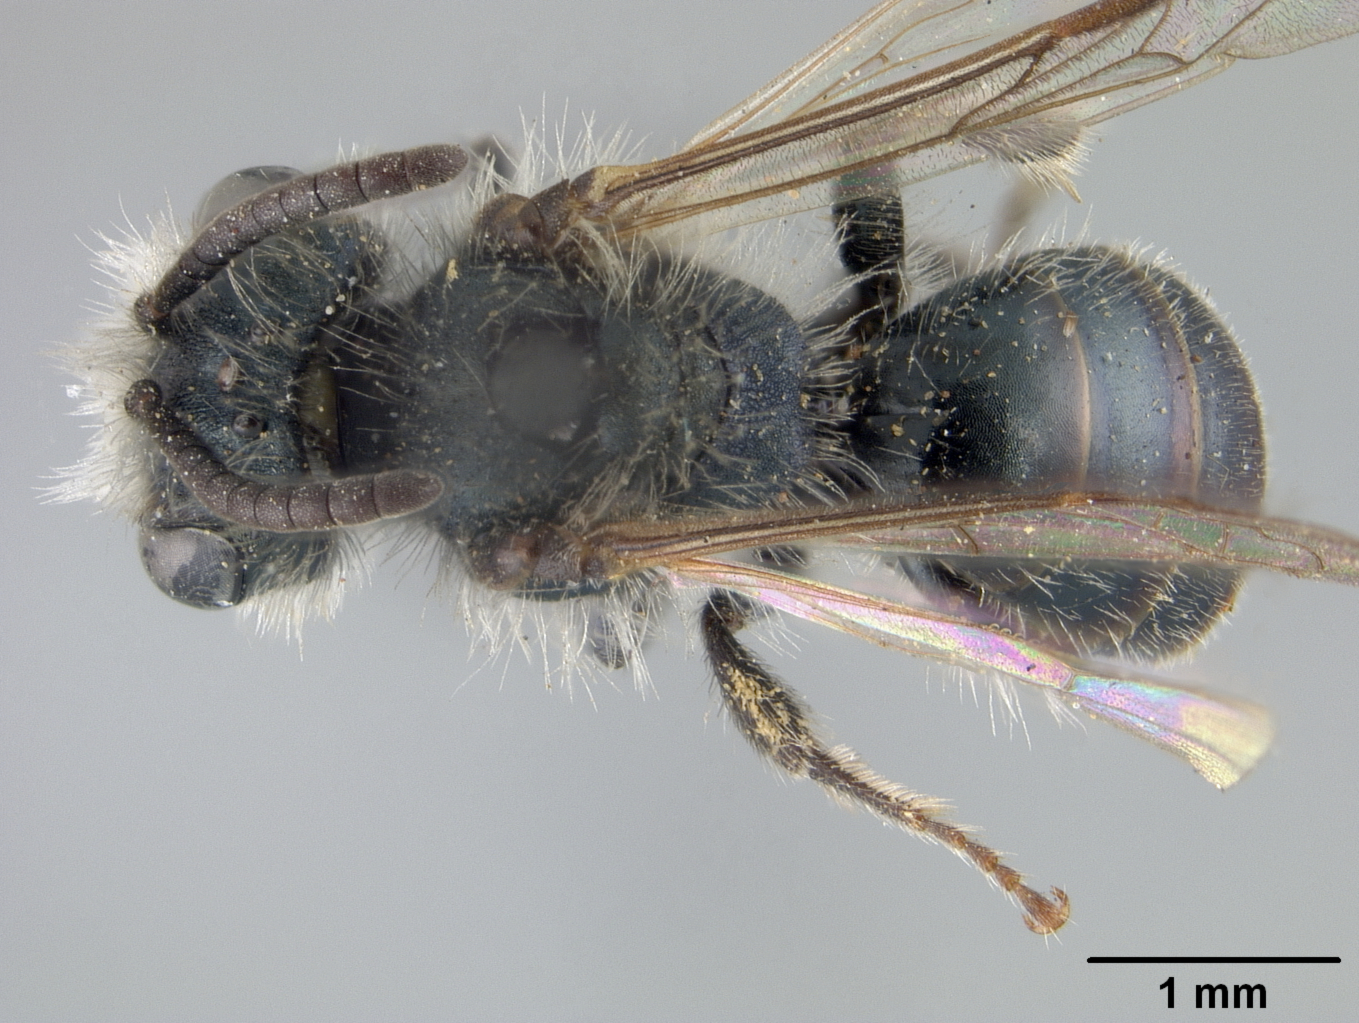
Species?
Andrena microchlora
